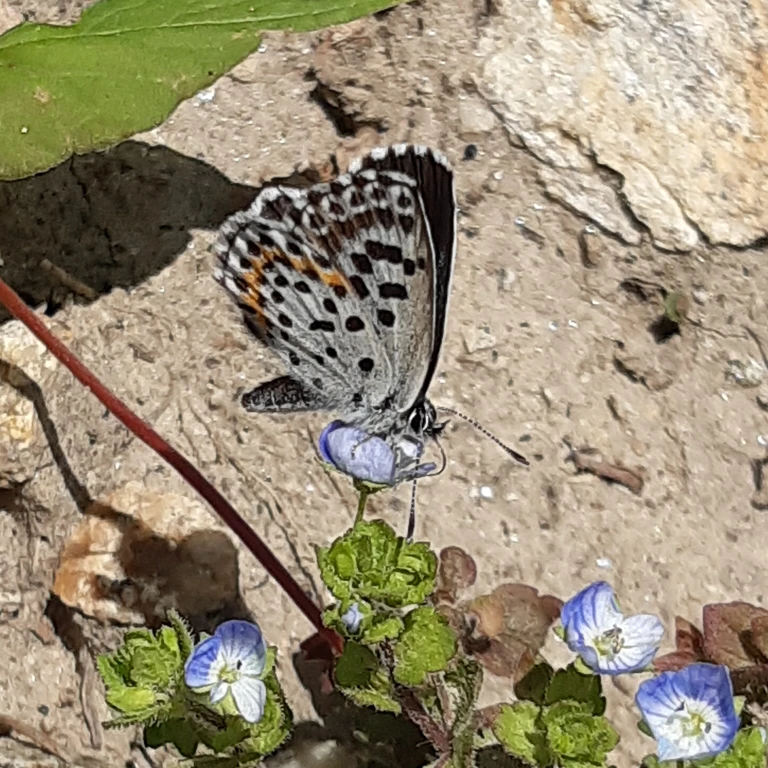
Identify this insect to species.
Scolitantides orion
